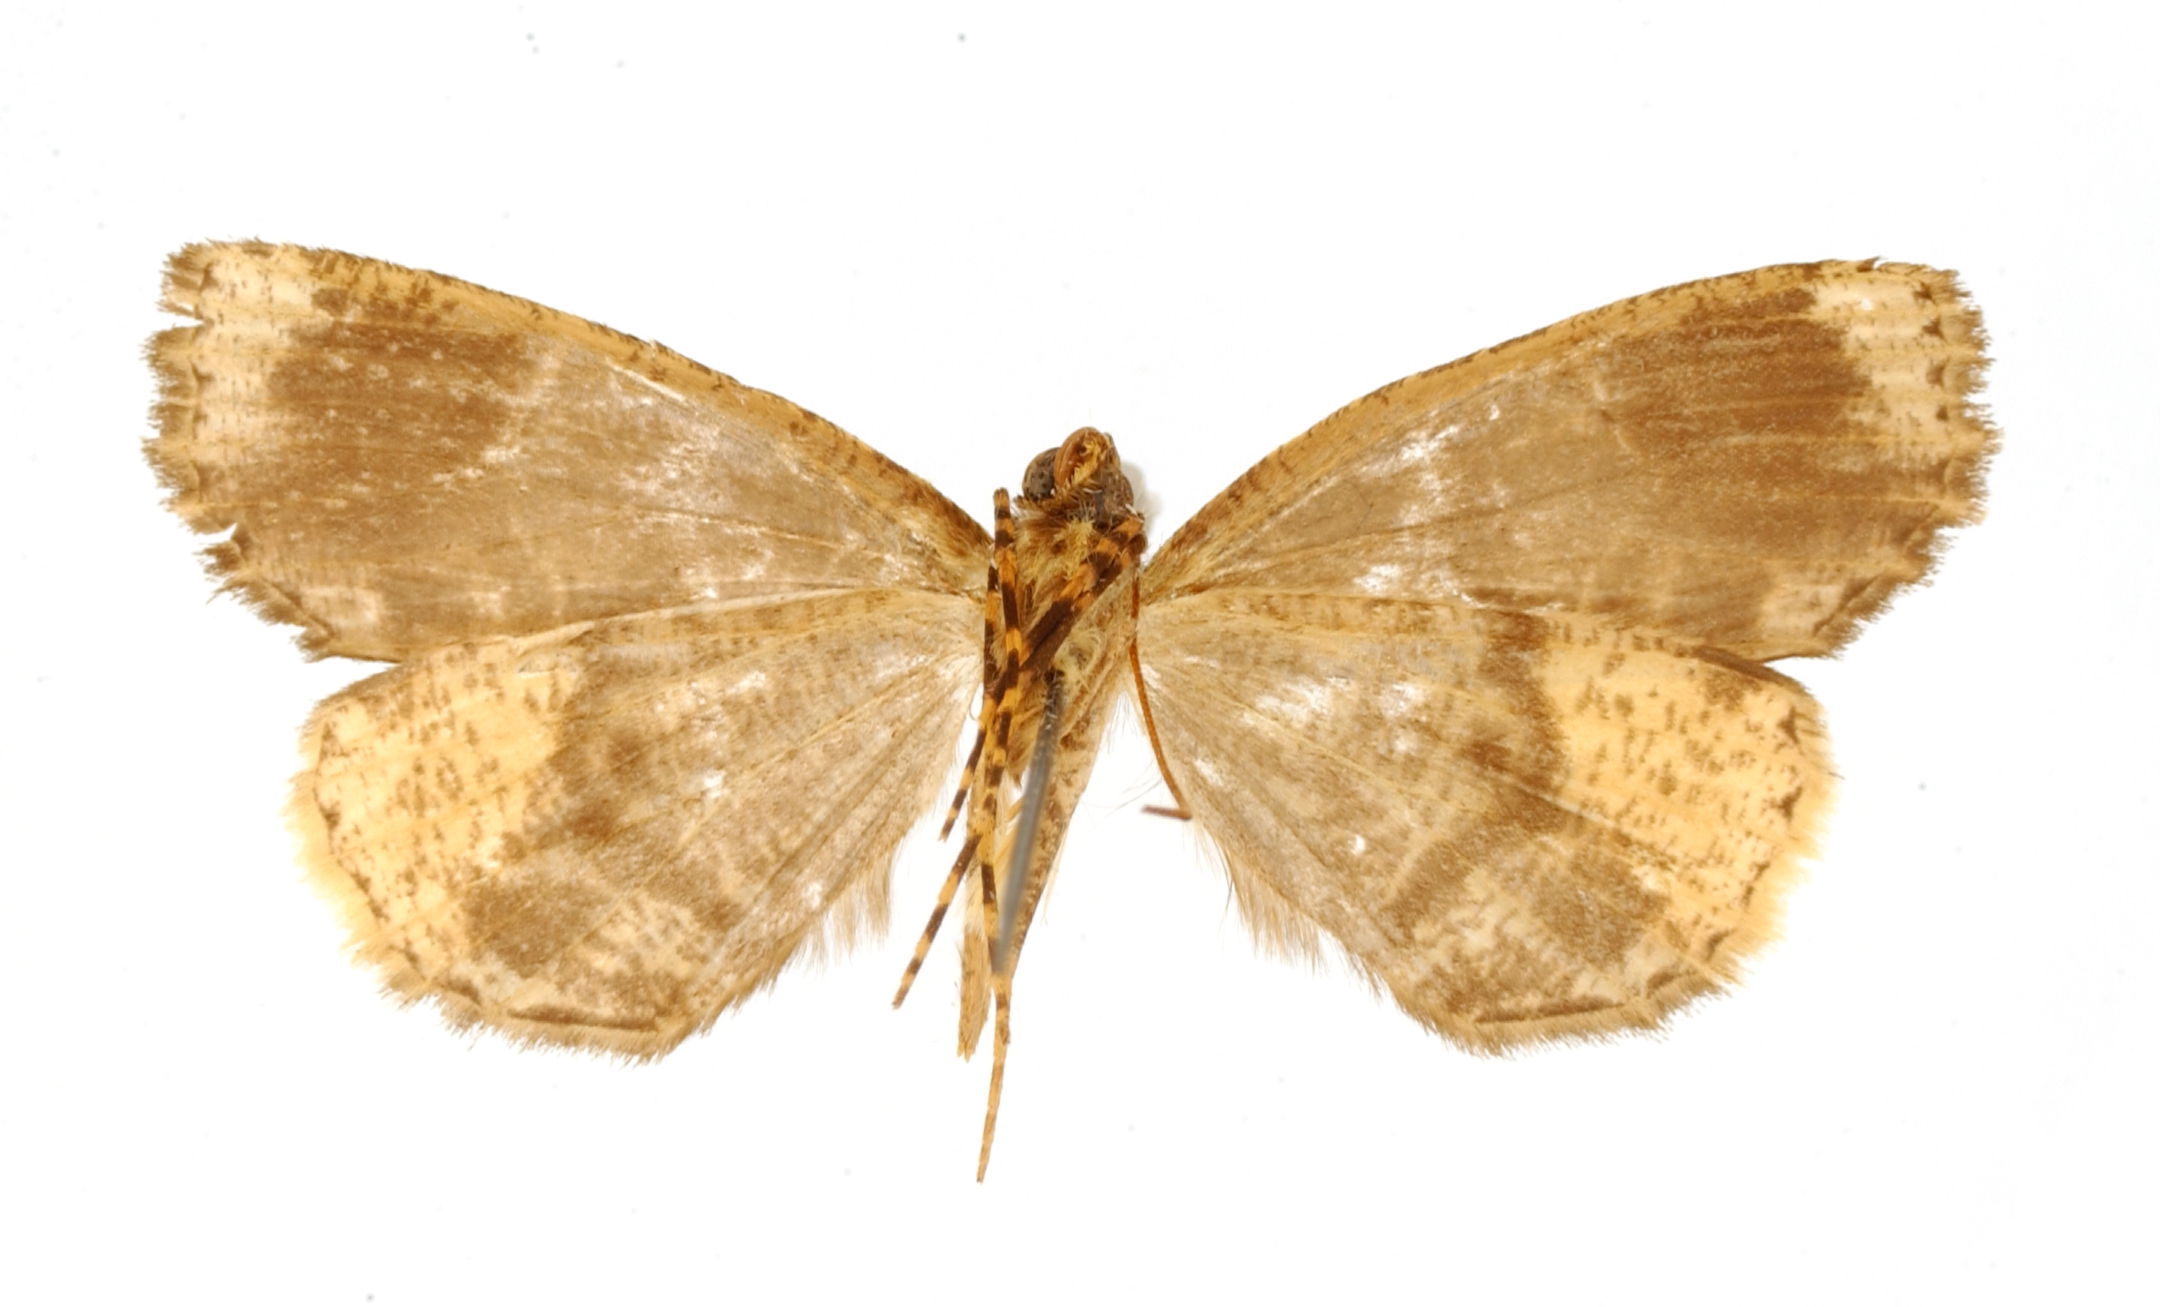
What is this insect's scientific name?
Ischnopteris festa
